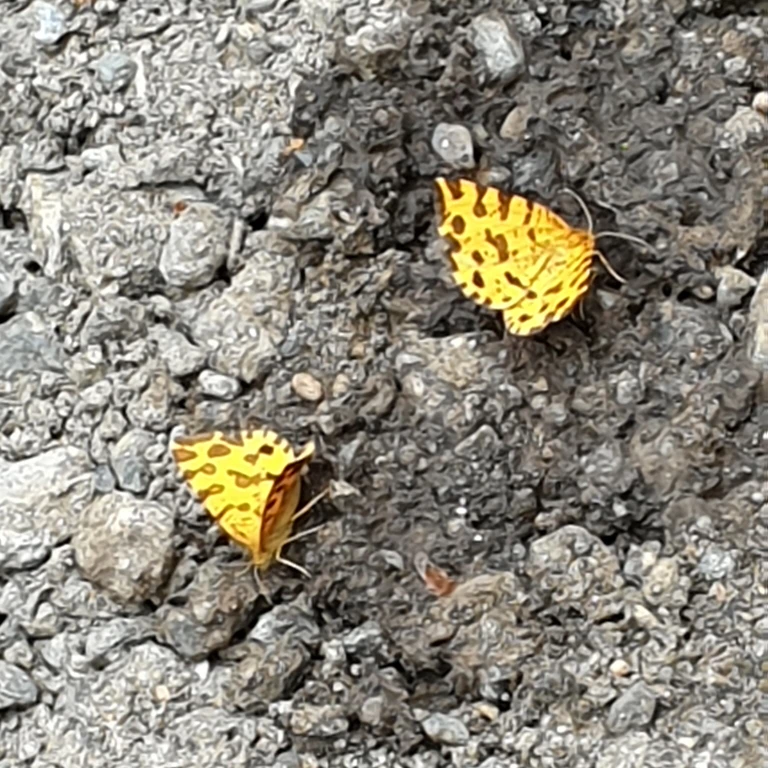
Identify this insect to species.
Pseudopanthera macularia
